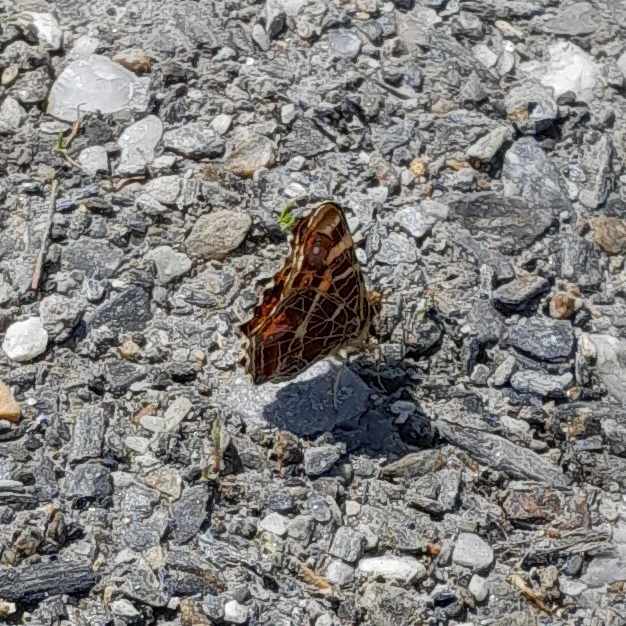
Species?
Araschnia levana
